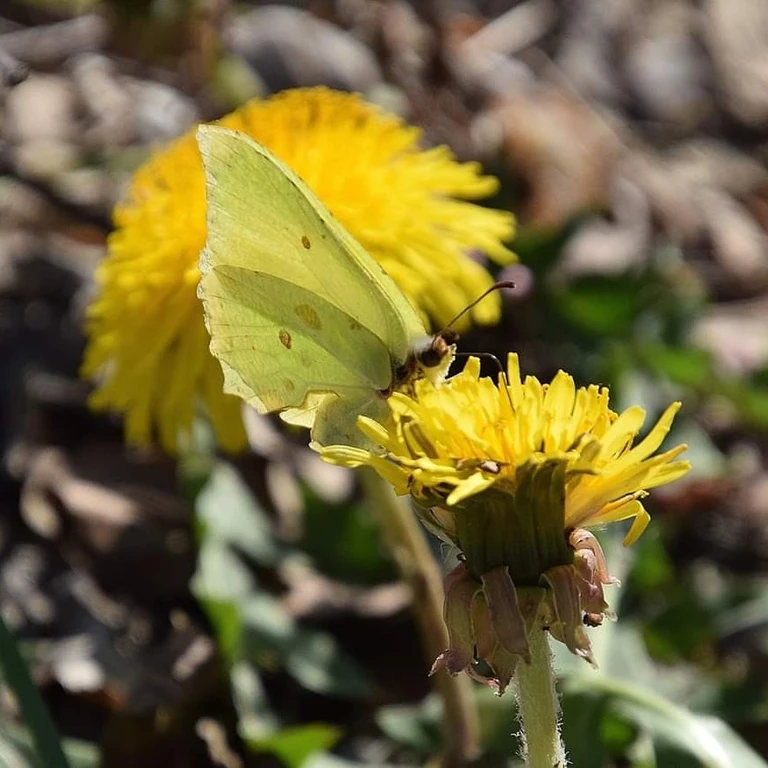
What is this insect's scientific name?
Gonepteryx rhamni
